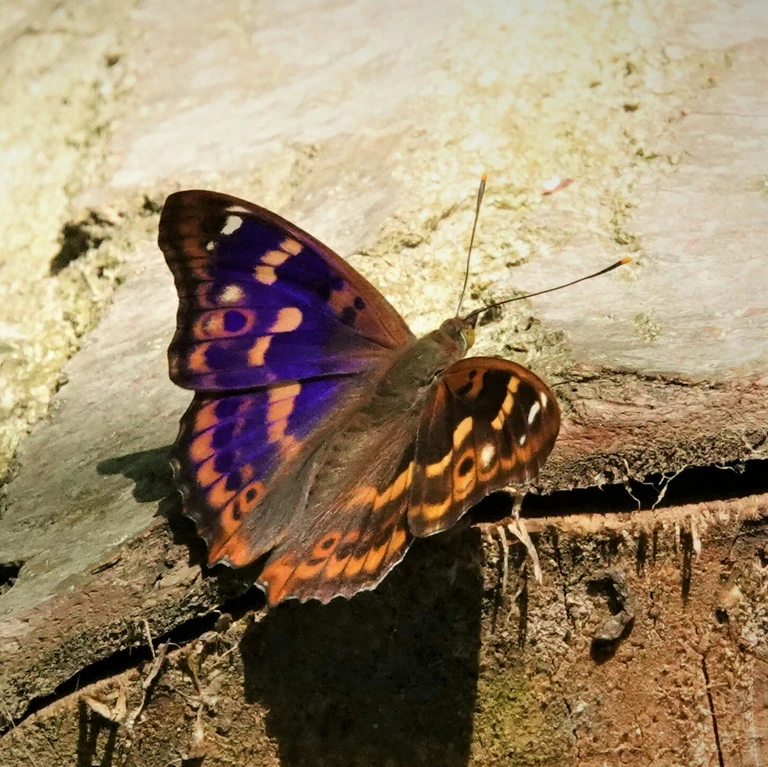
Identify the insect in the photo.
Apatura ilia
